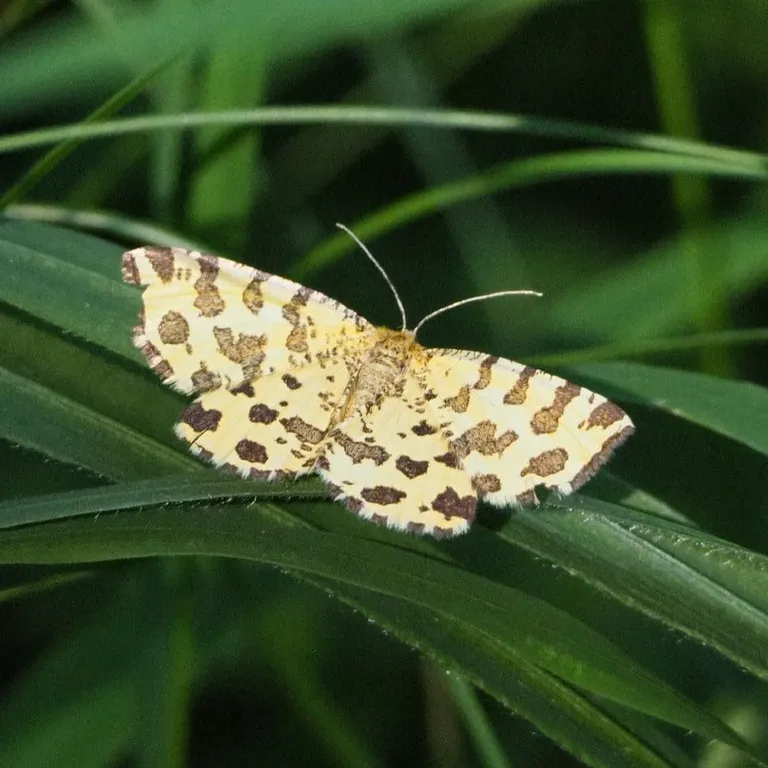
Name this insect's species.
Pseudopanthera macularia
